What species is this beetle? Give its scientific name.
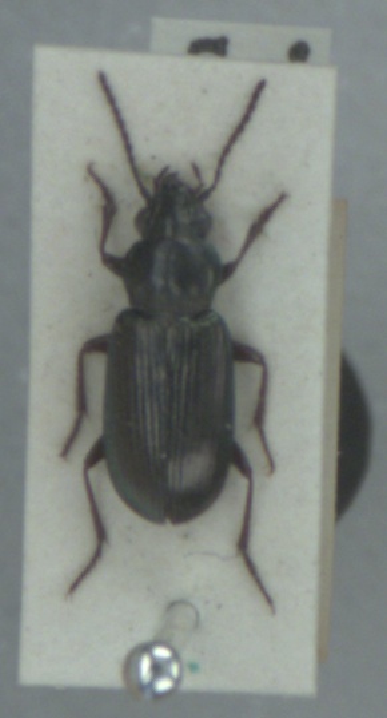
Pogonus littoralis
